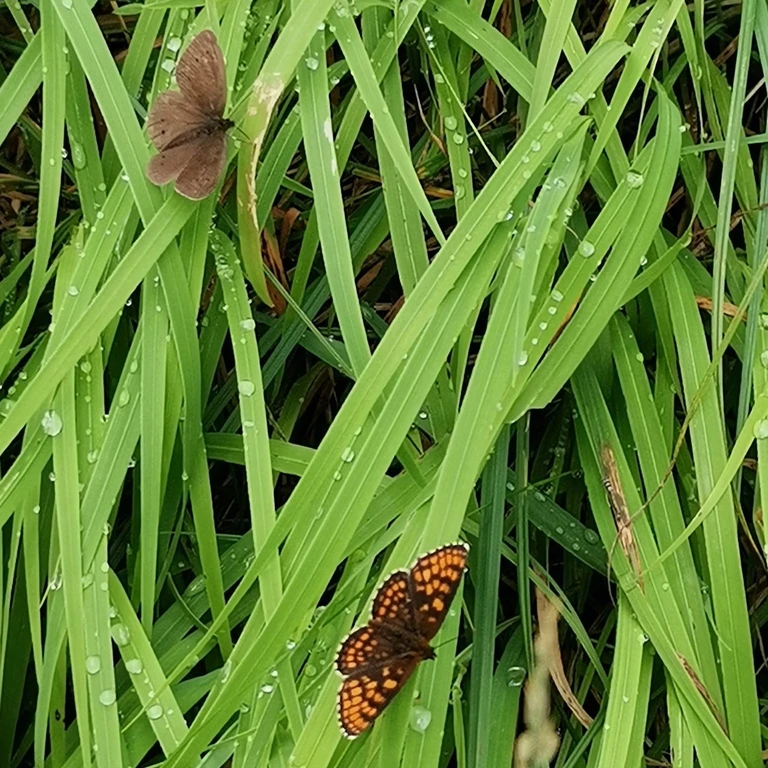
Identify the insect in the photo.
Aphantopus hyperantus
